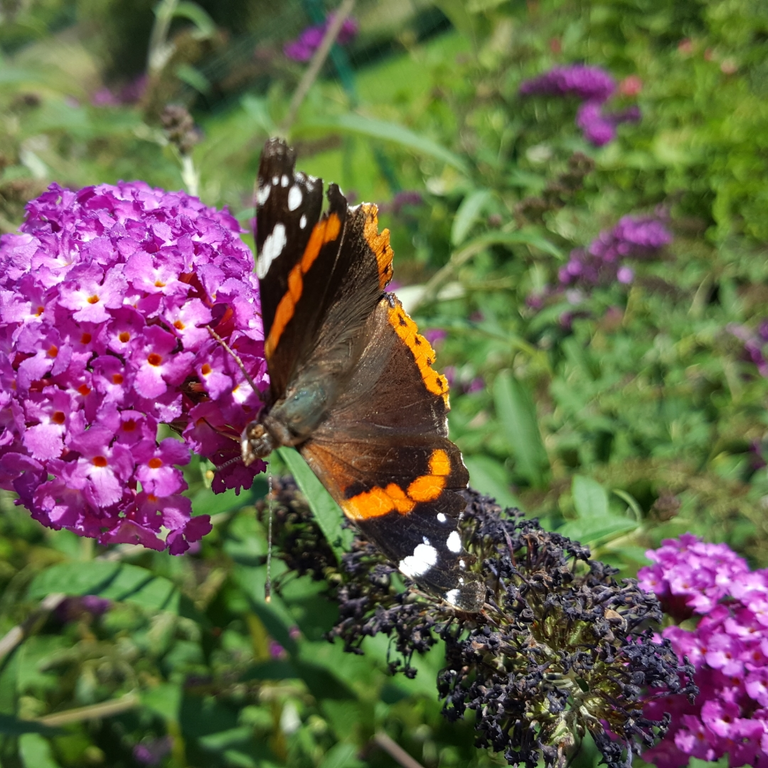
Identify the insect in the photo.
Vanessa atalanta
